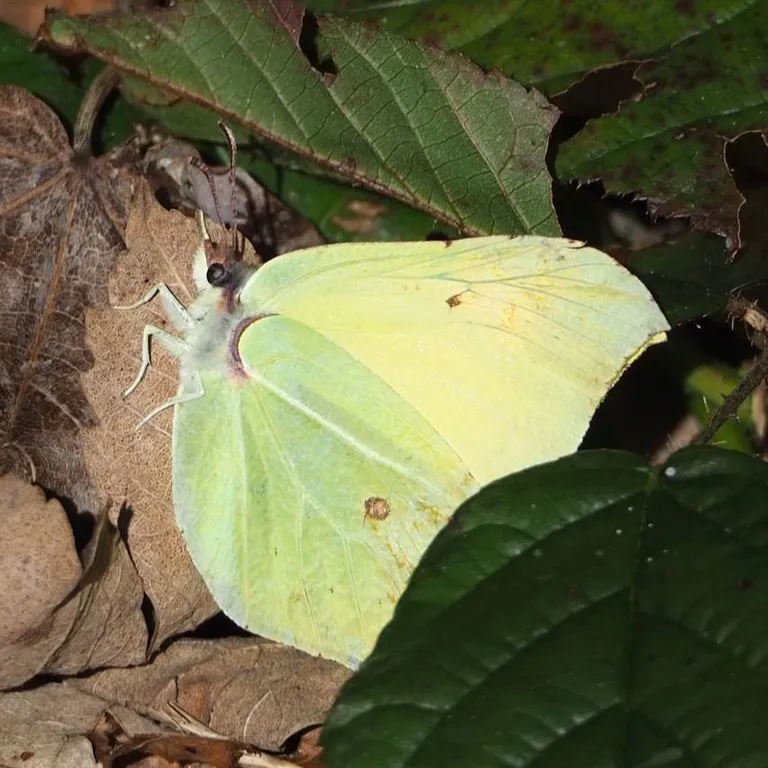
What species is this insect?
Gonepteryx rhamni
